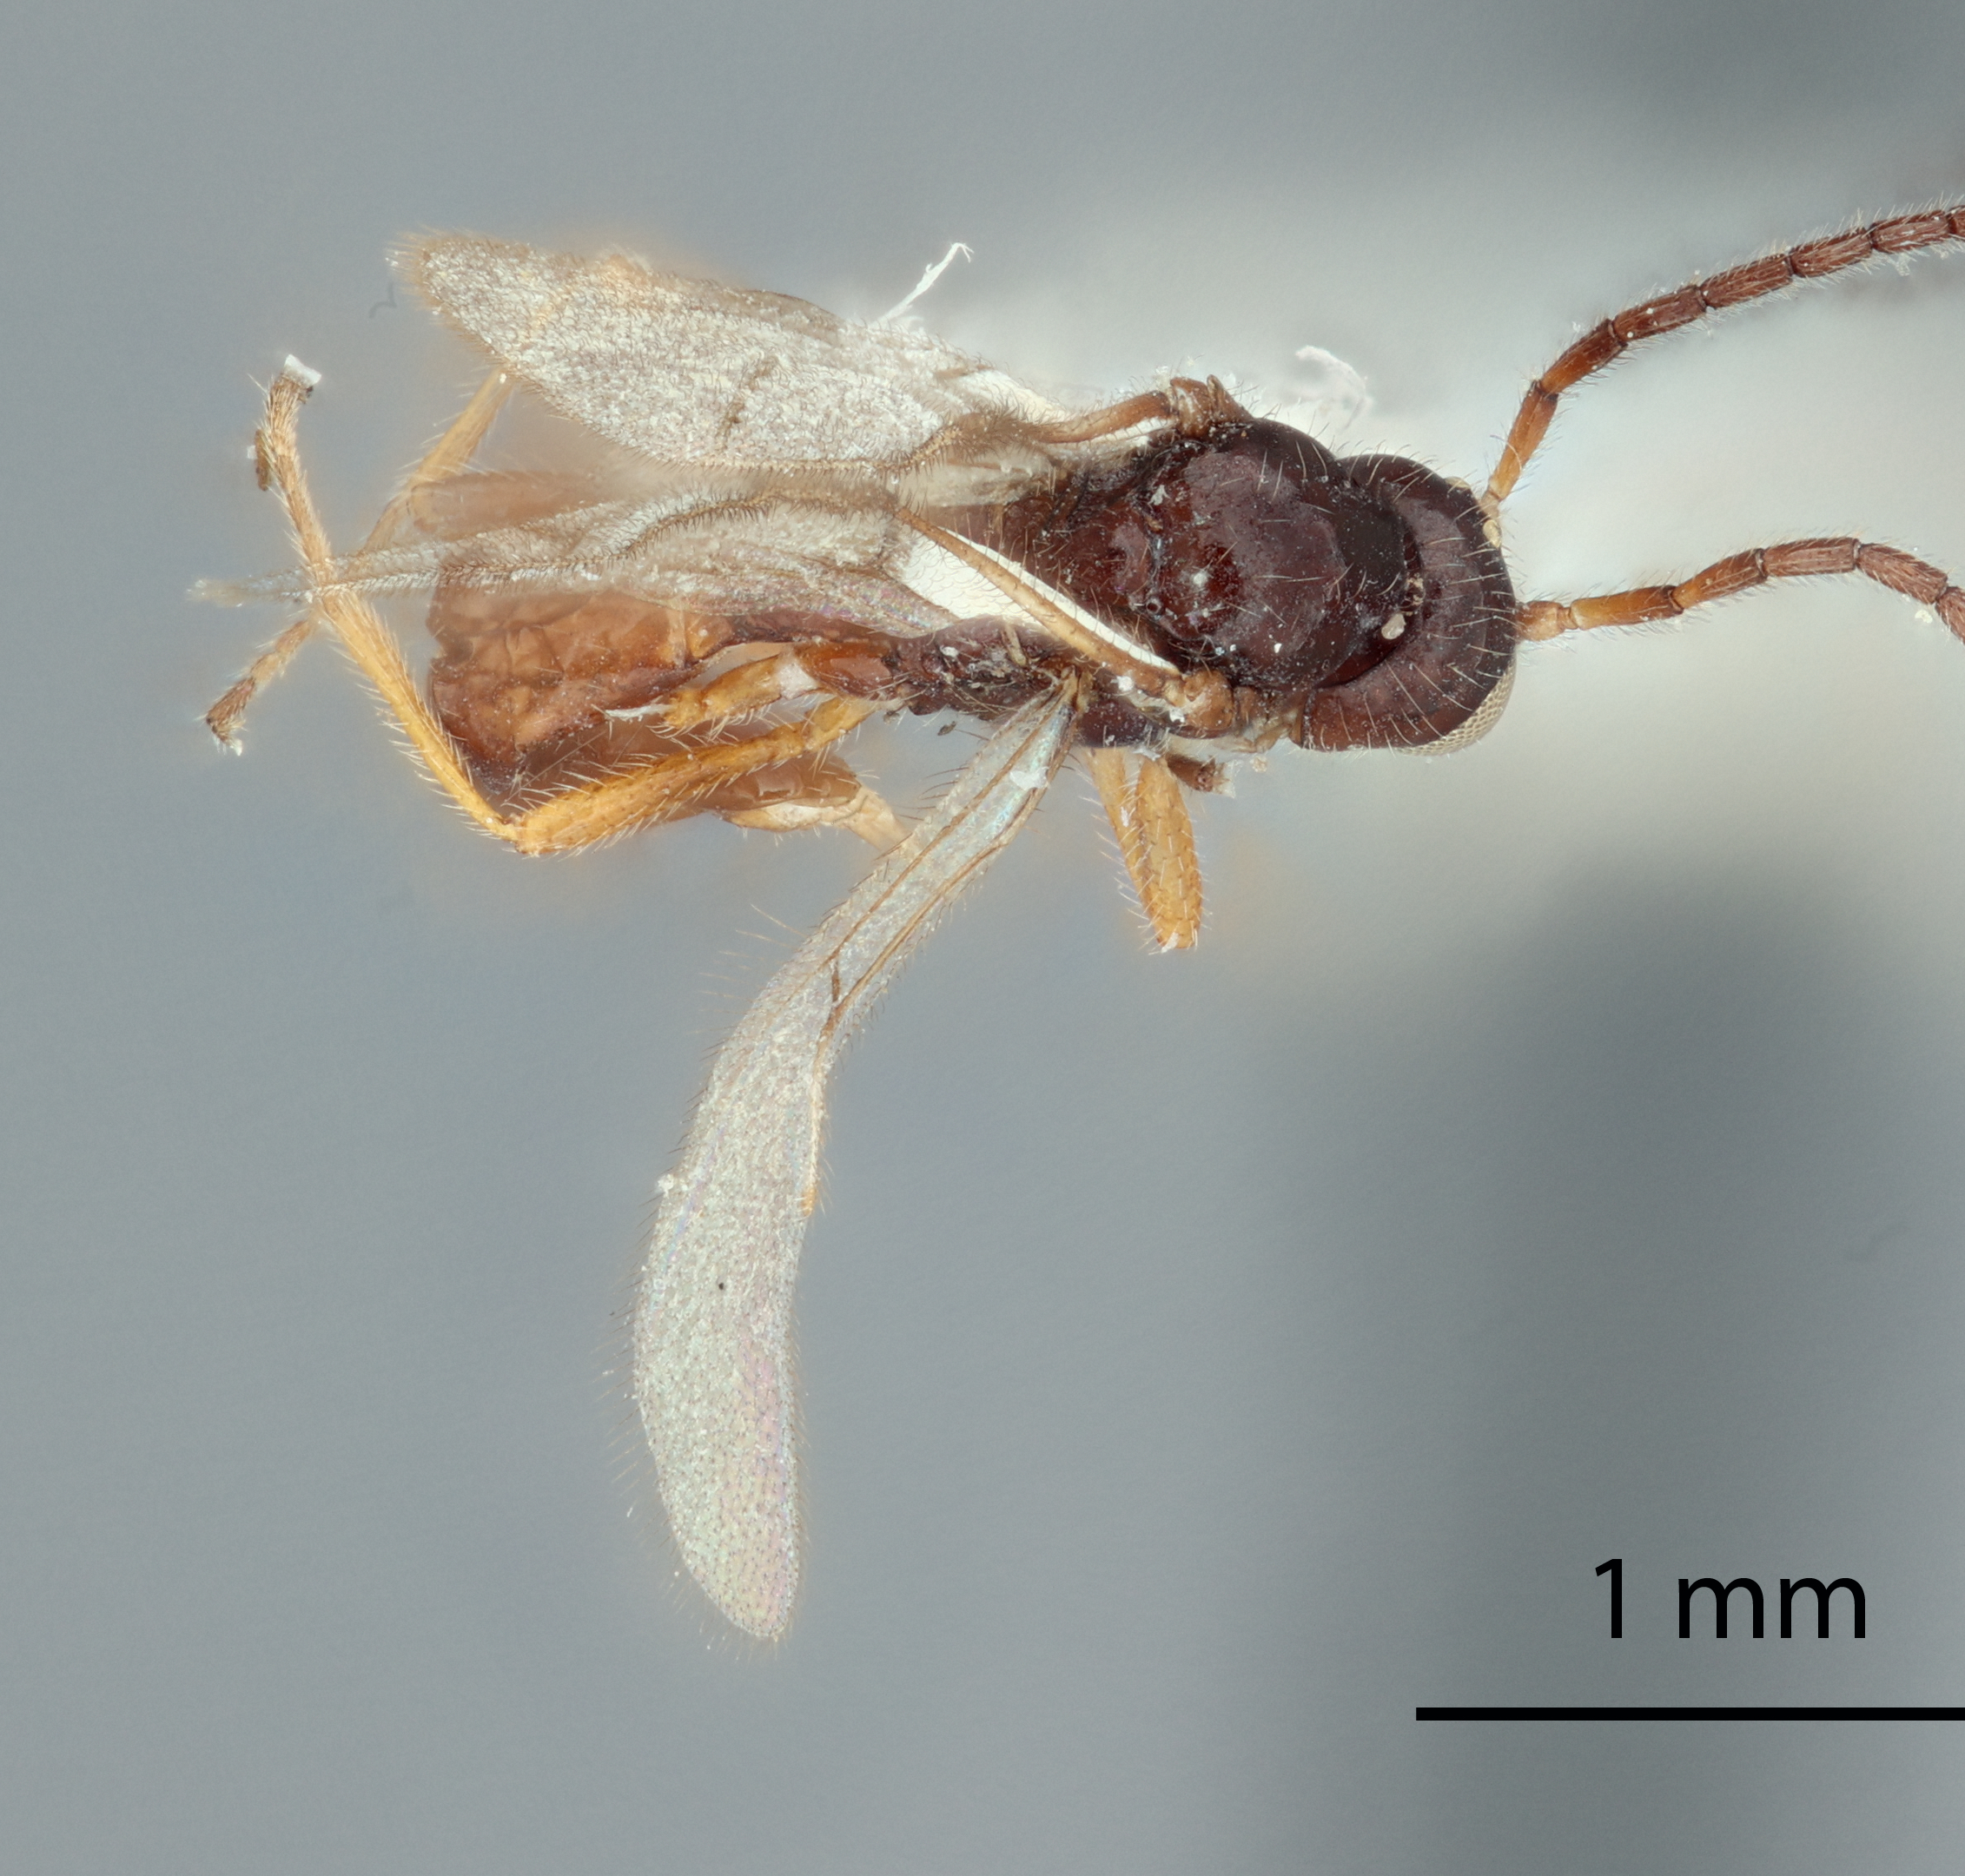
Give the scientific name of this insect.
Ephedrus orientalis
